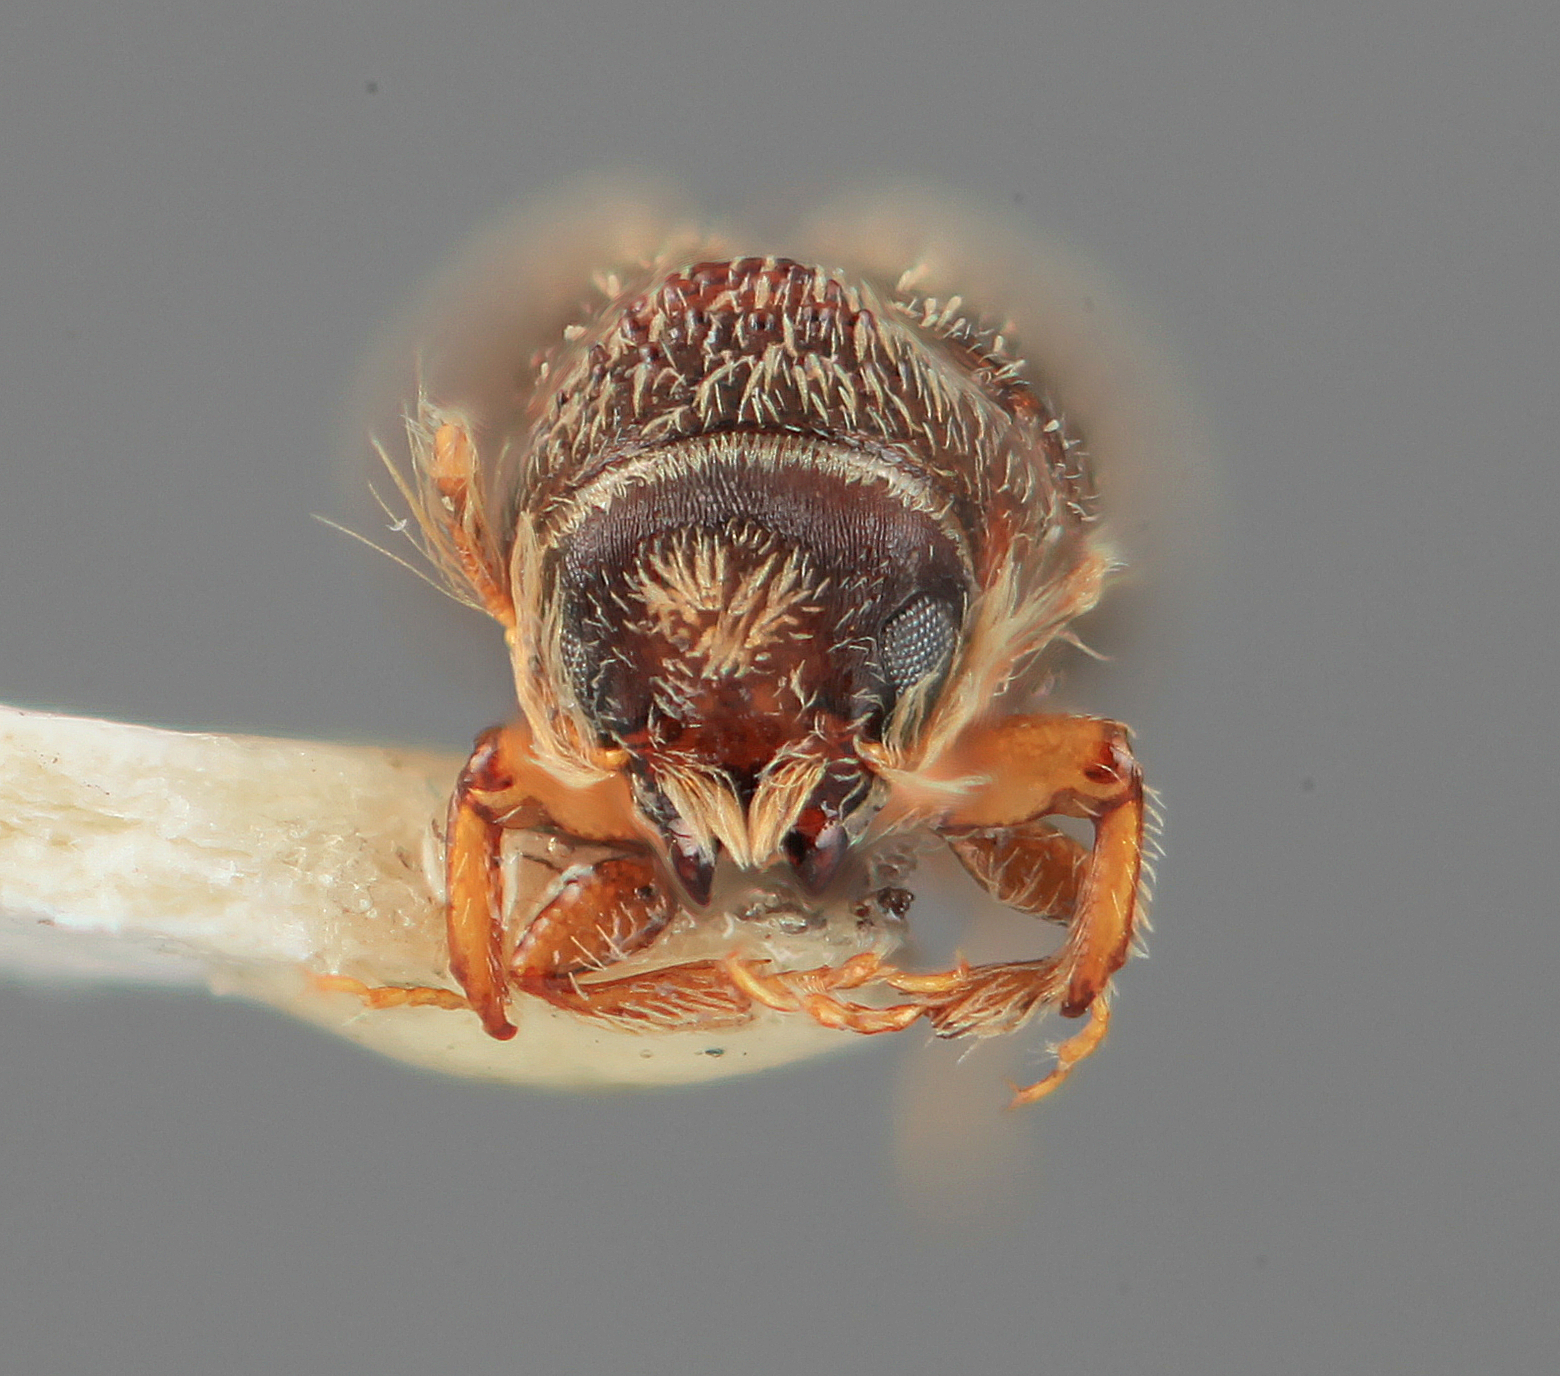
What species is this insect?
Pseudothysanoes graniticus
